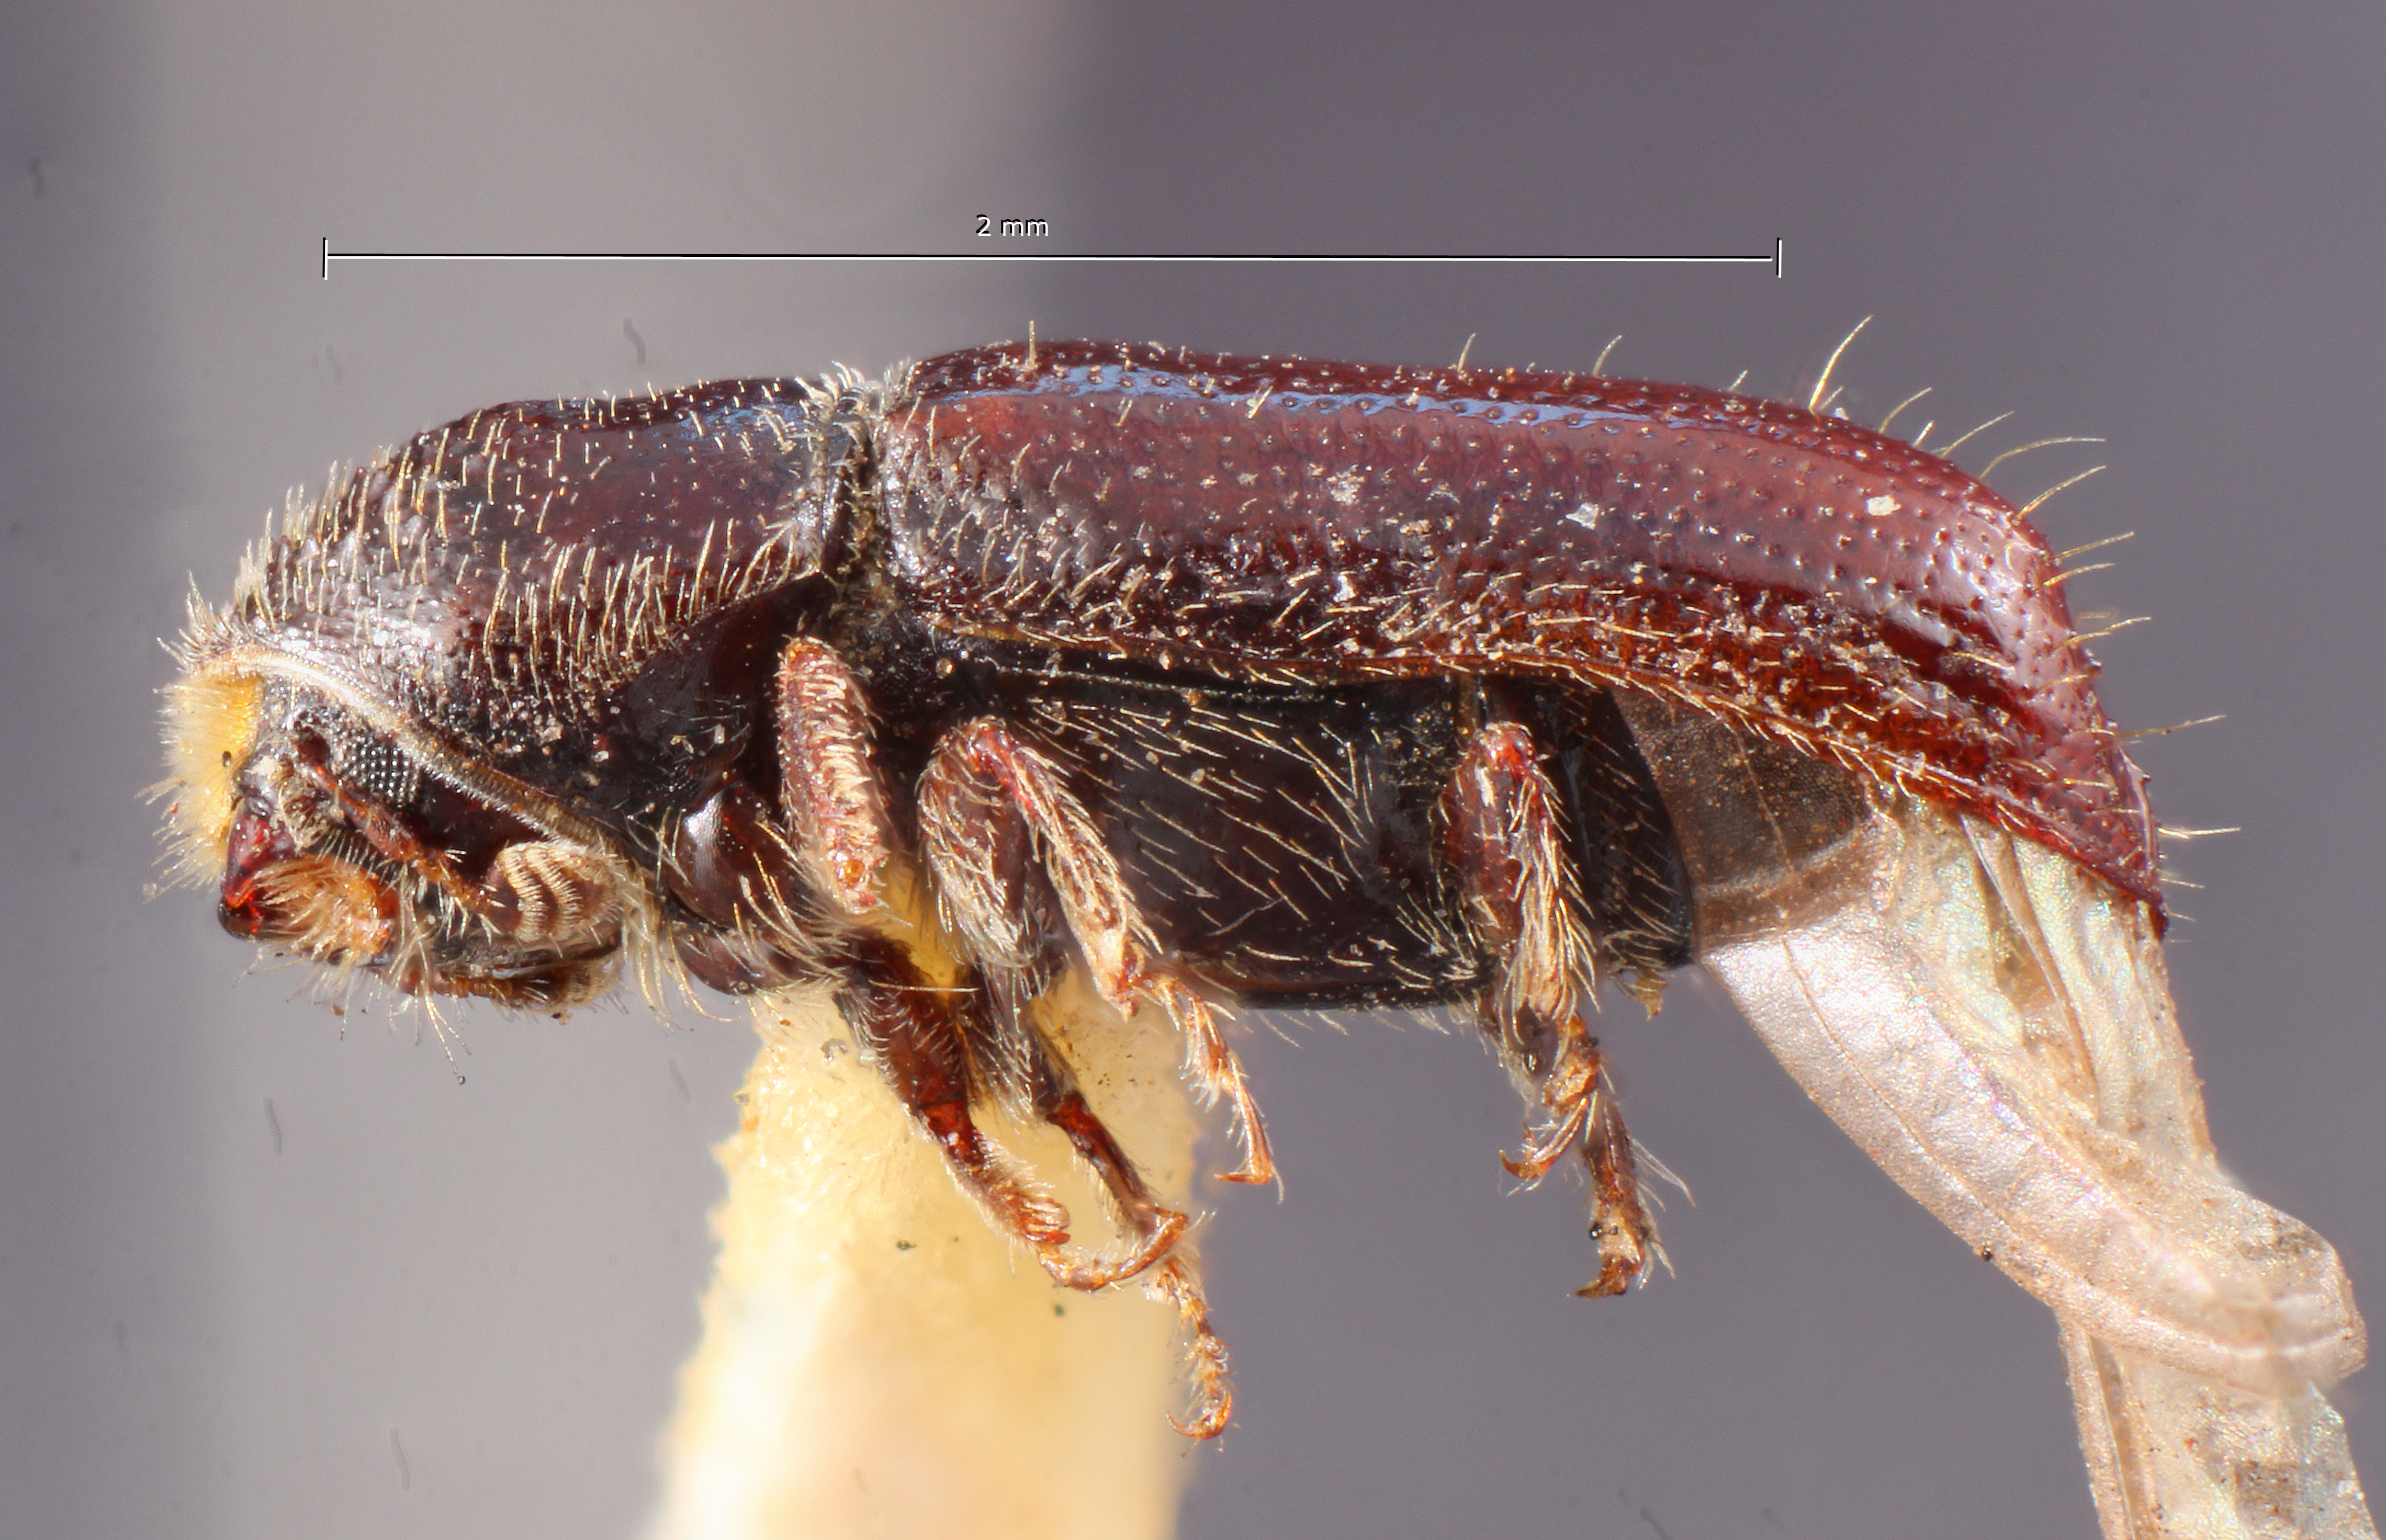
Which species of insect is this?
Pityophthorus immanis
